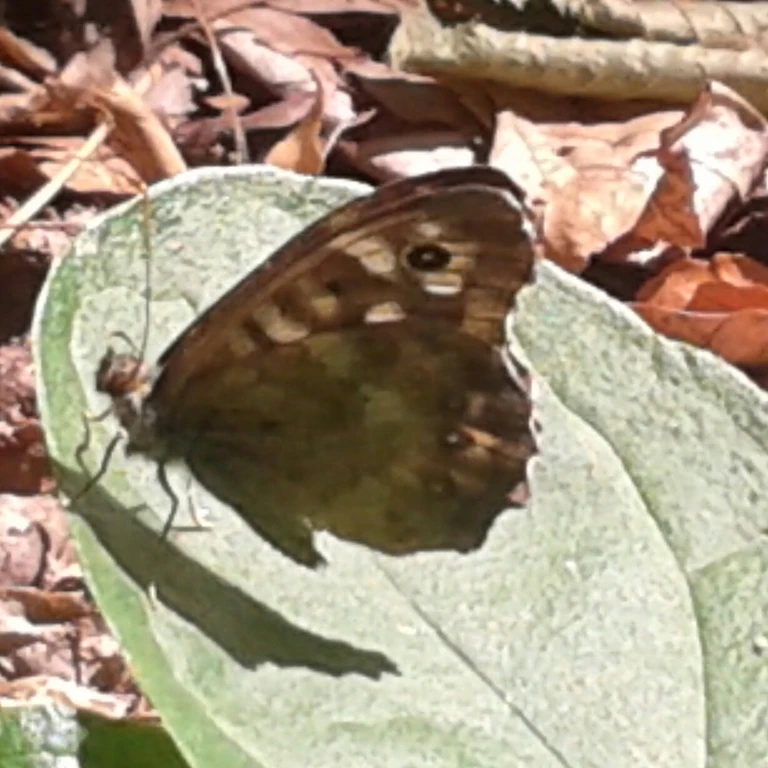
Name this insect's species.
Pararge aegeria
